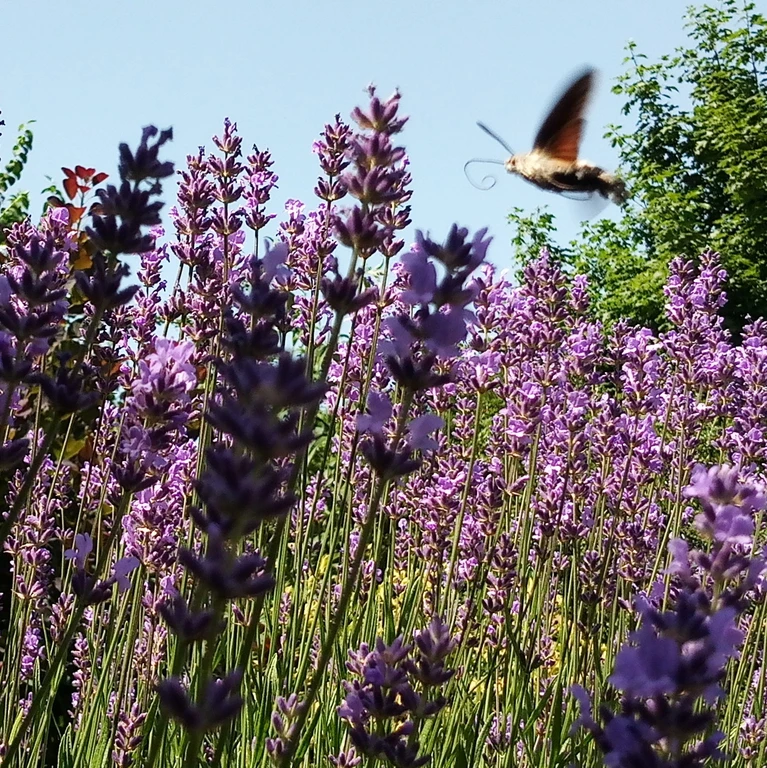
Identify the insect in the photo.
Macroglossum stellatarum
